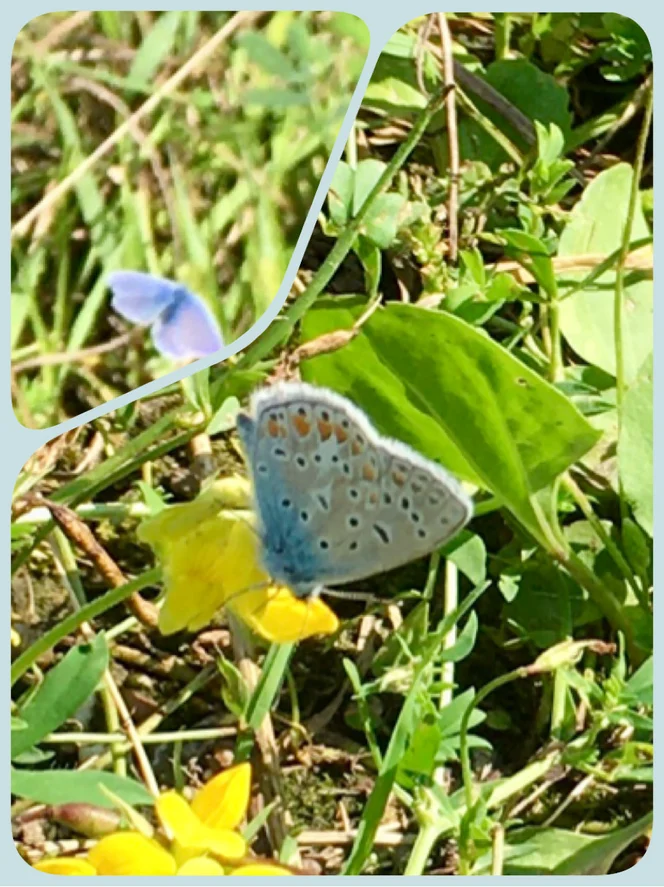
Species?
Polyommatus icarus
